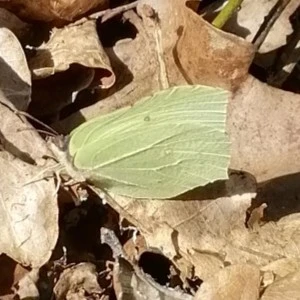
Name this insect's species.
Gonepteryx rhamni
